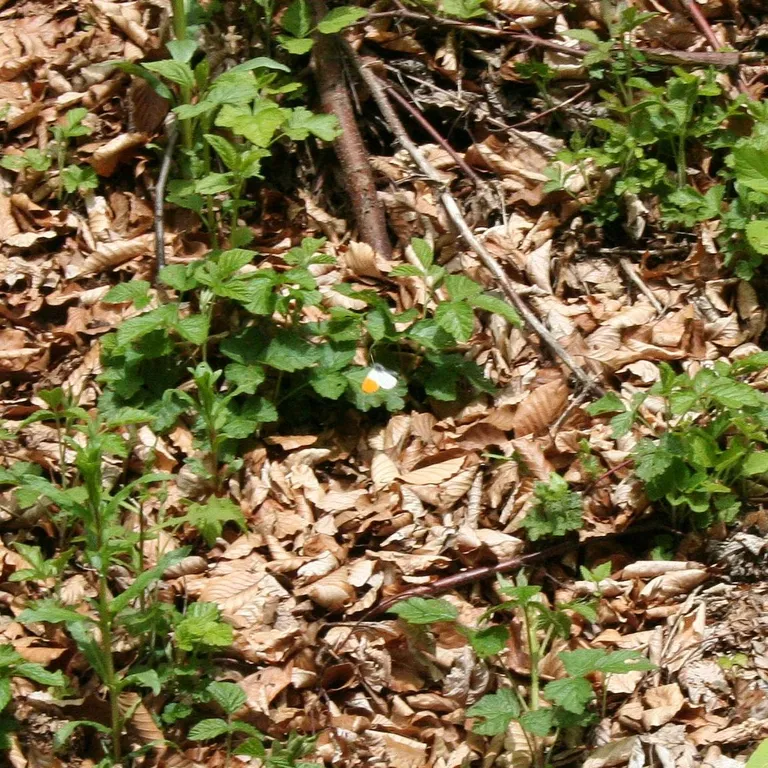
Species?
Anthocharis cardamines
